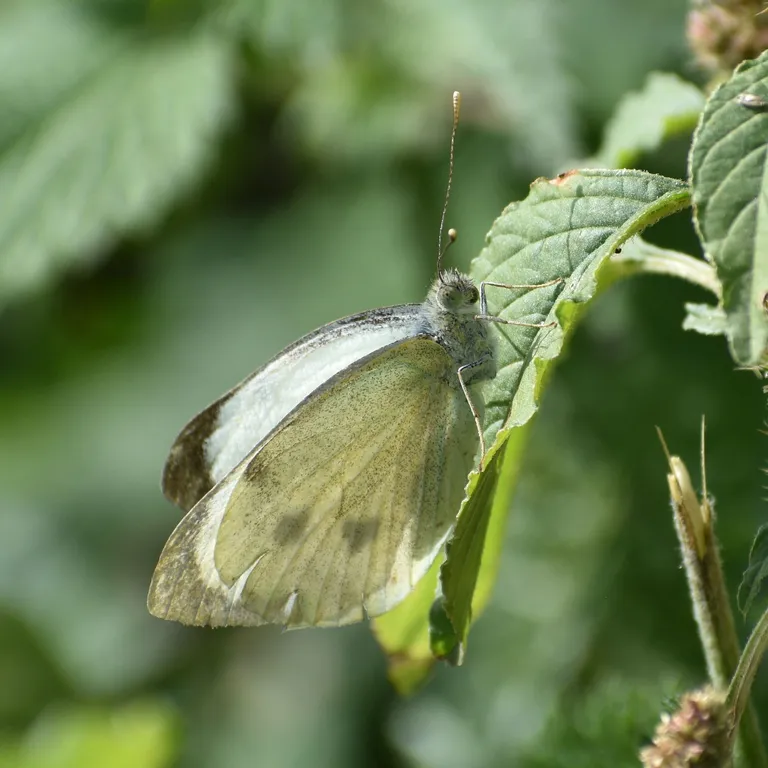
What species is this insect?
Pieris brassicae
